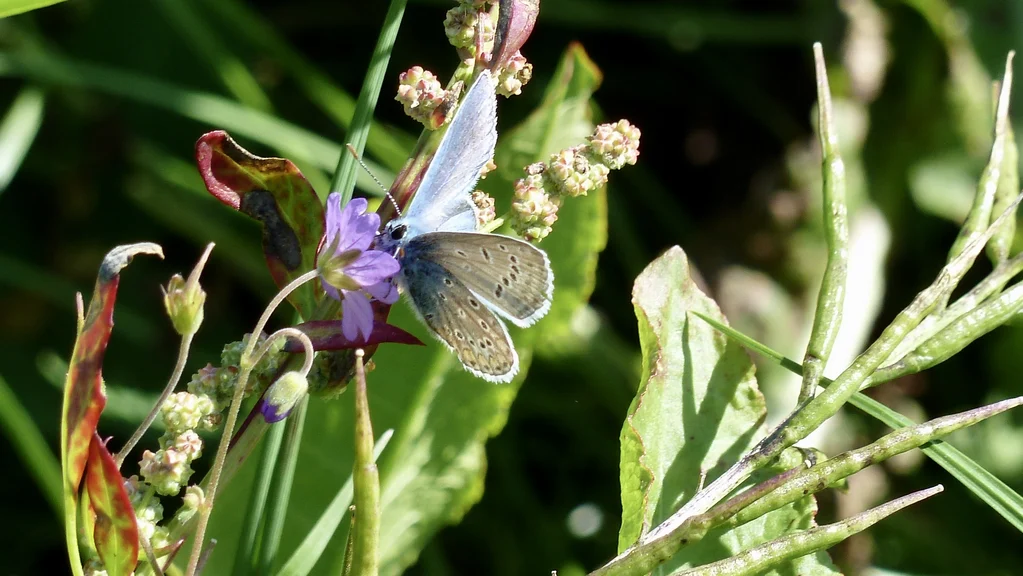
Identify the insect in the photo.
Polyommatus icarus
